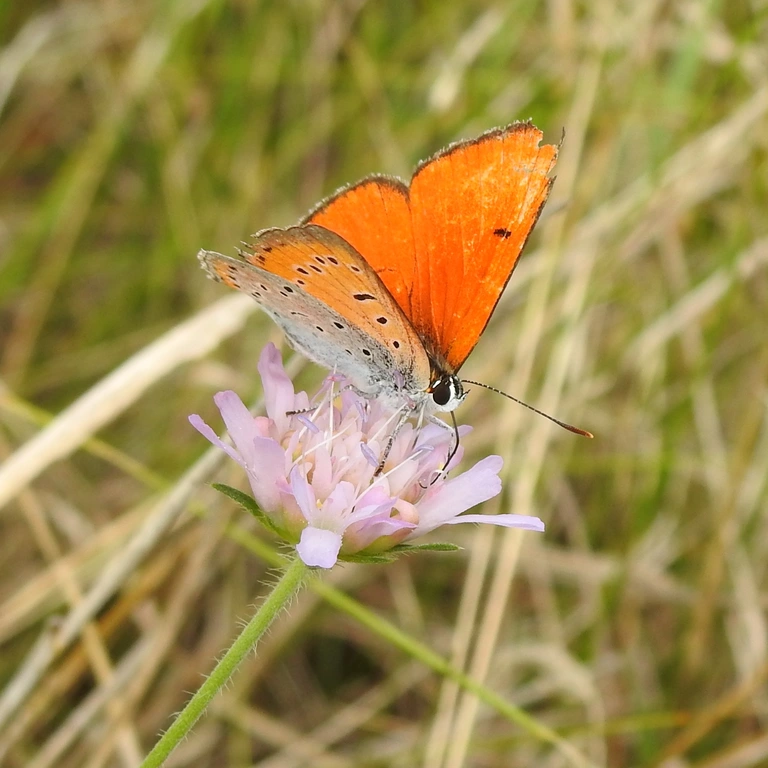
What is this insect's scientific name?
Lycaena dispar
